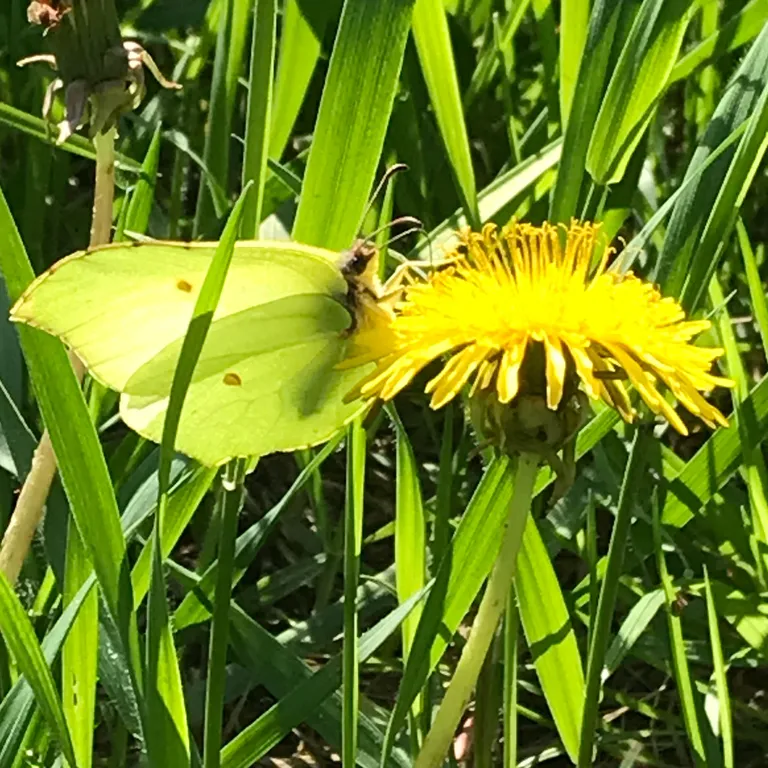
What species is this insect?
Gonepteryx rhamni
